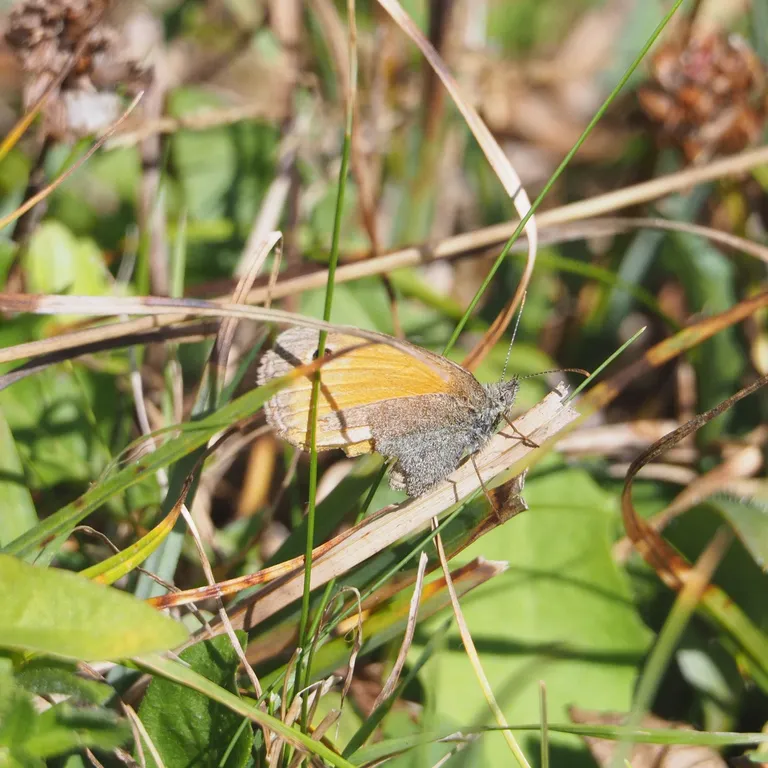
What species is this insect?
Coenonympha pamphilus
